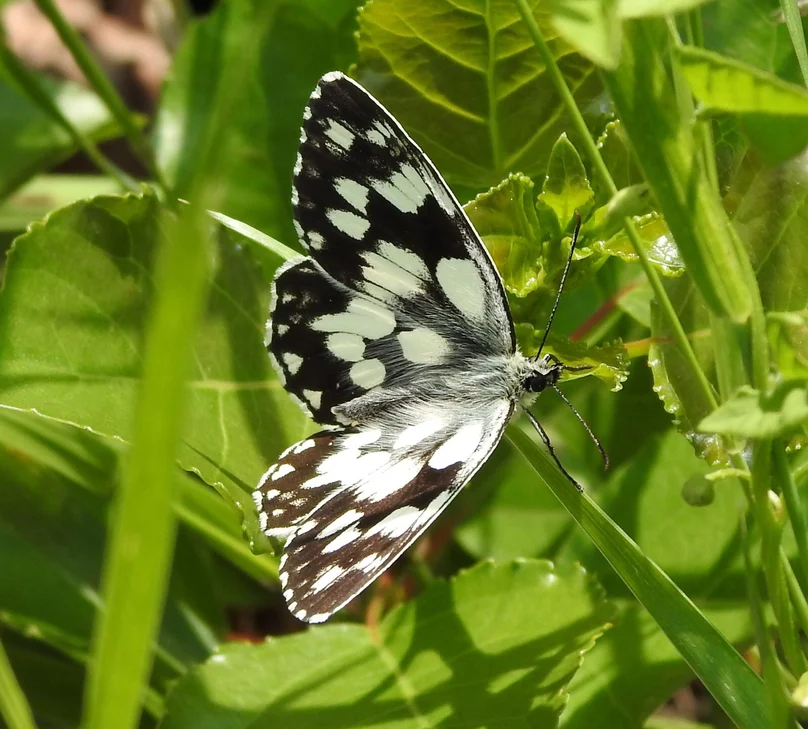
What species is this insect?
Melanargia galathea
